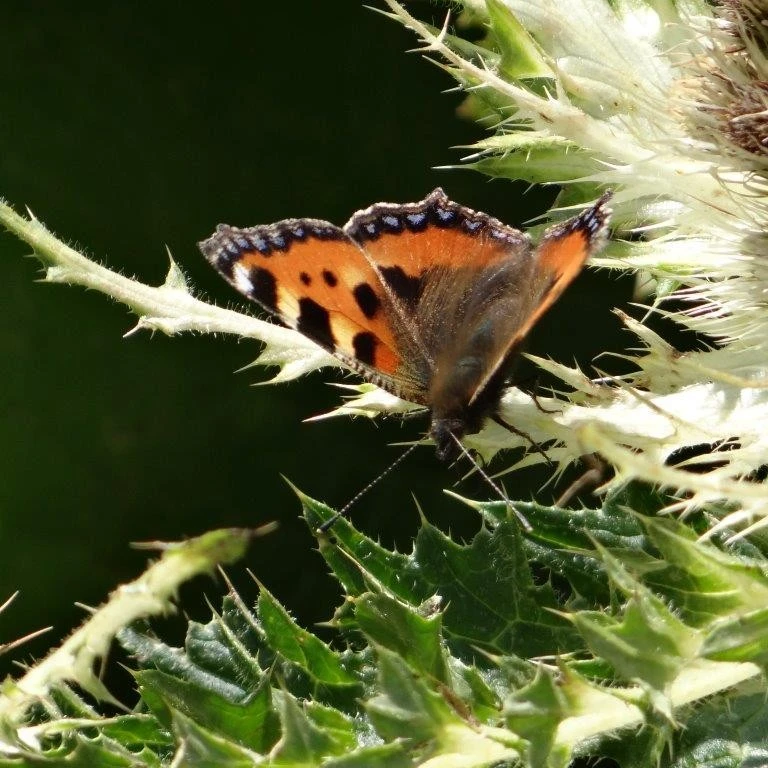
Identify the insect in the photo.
Aglais urticae
